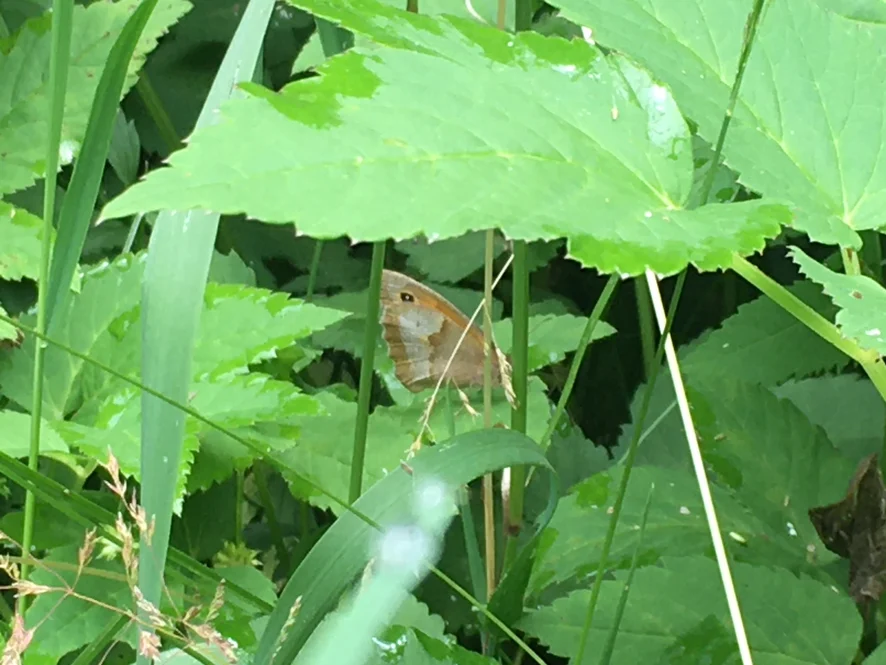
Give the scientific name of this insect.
Maniola jurtina
